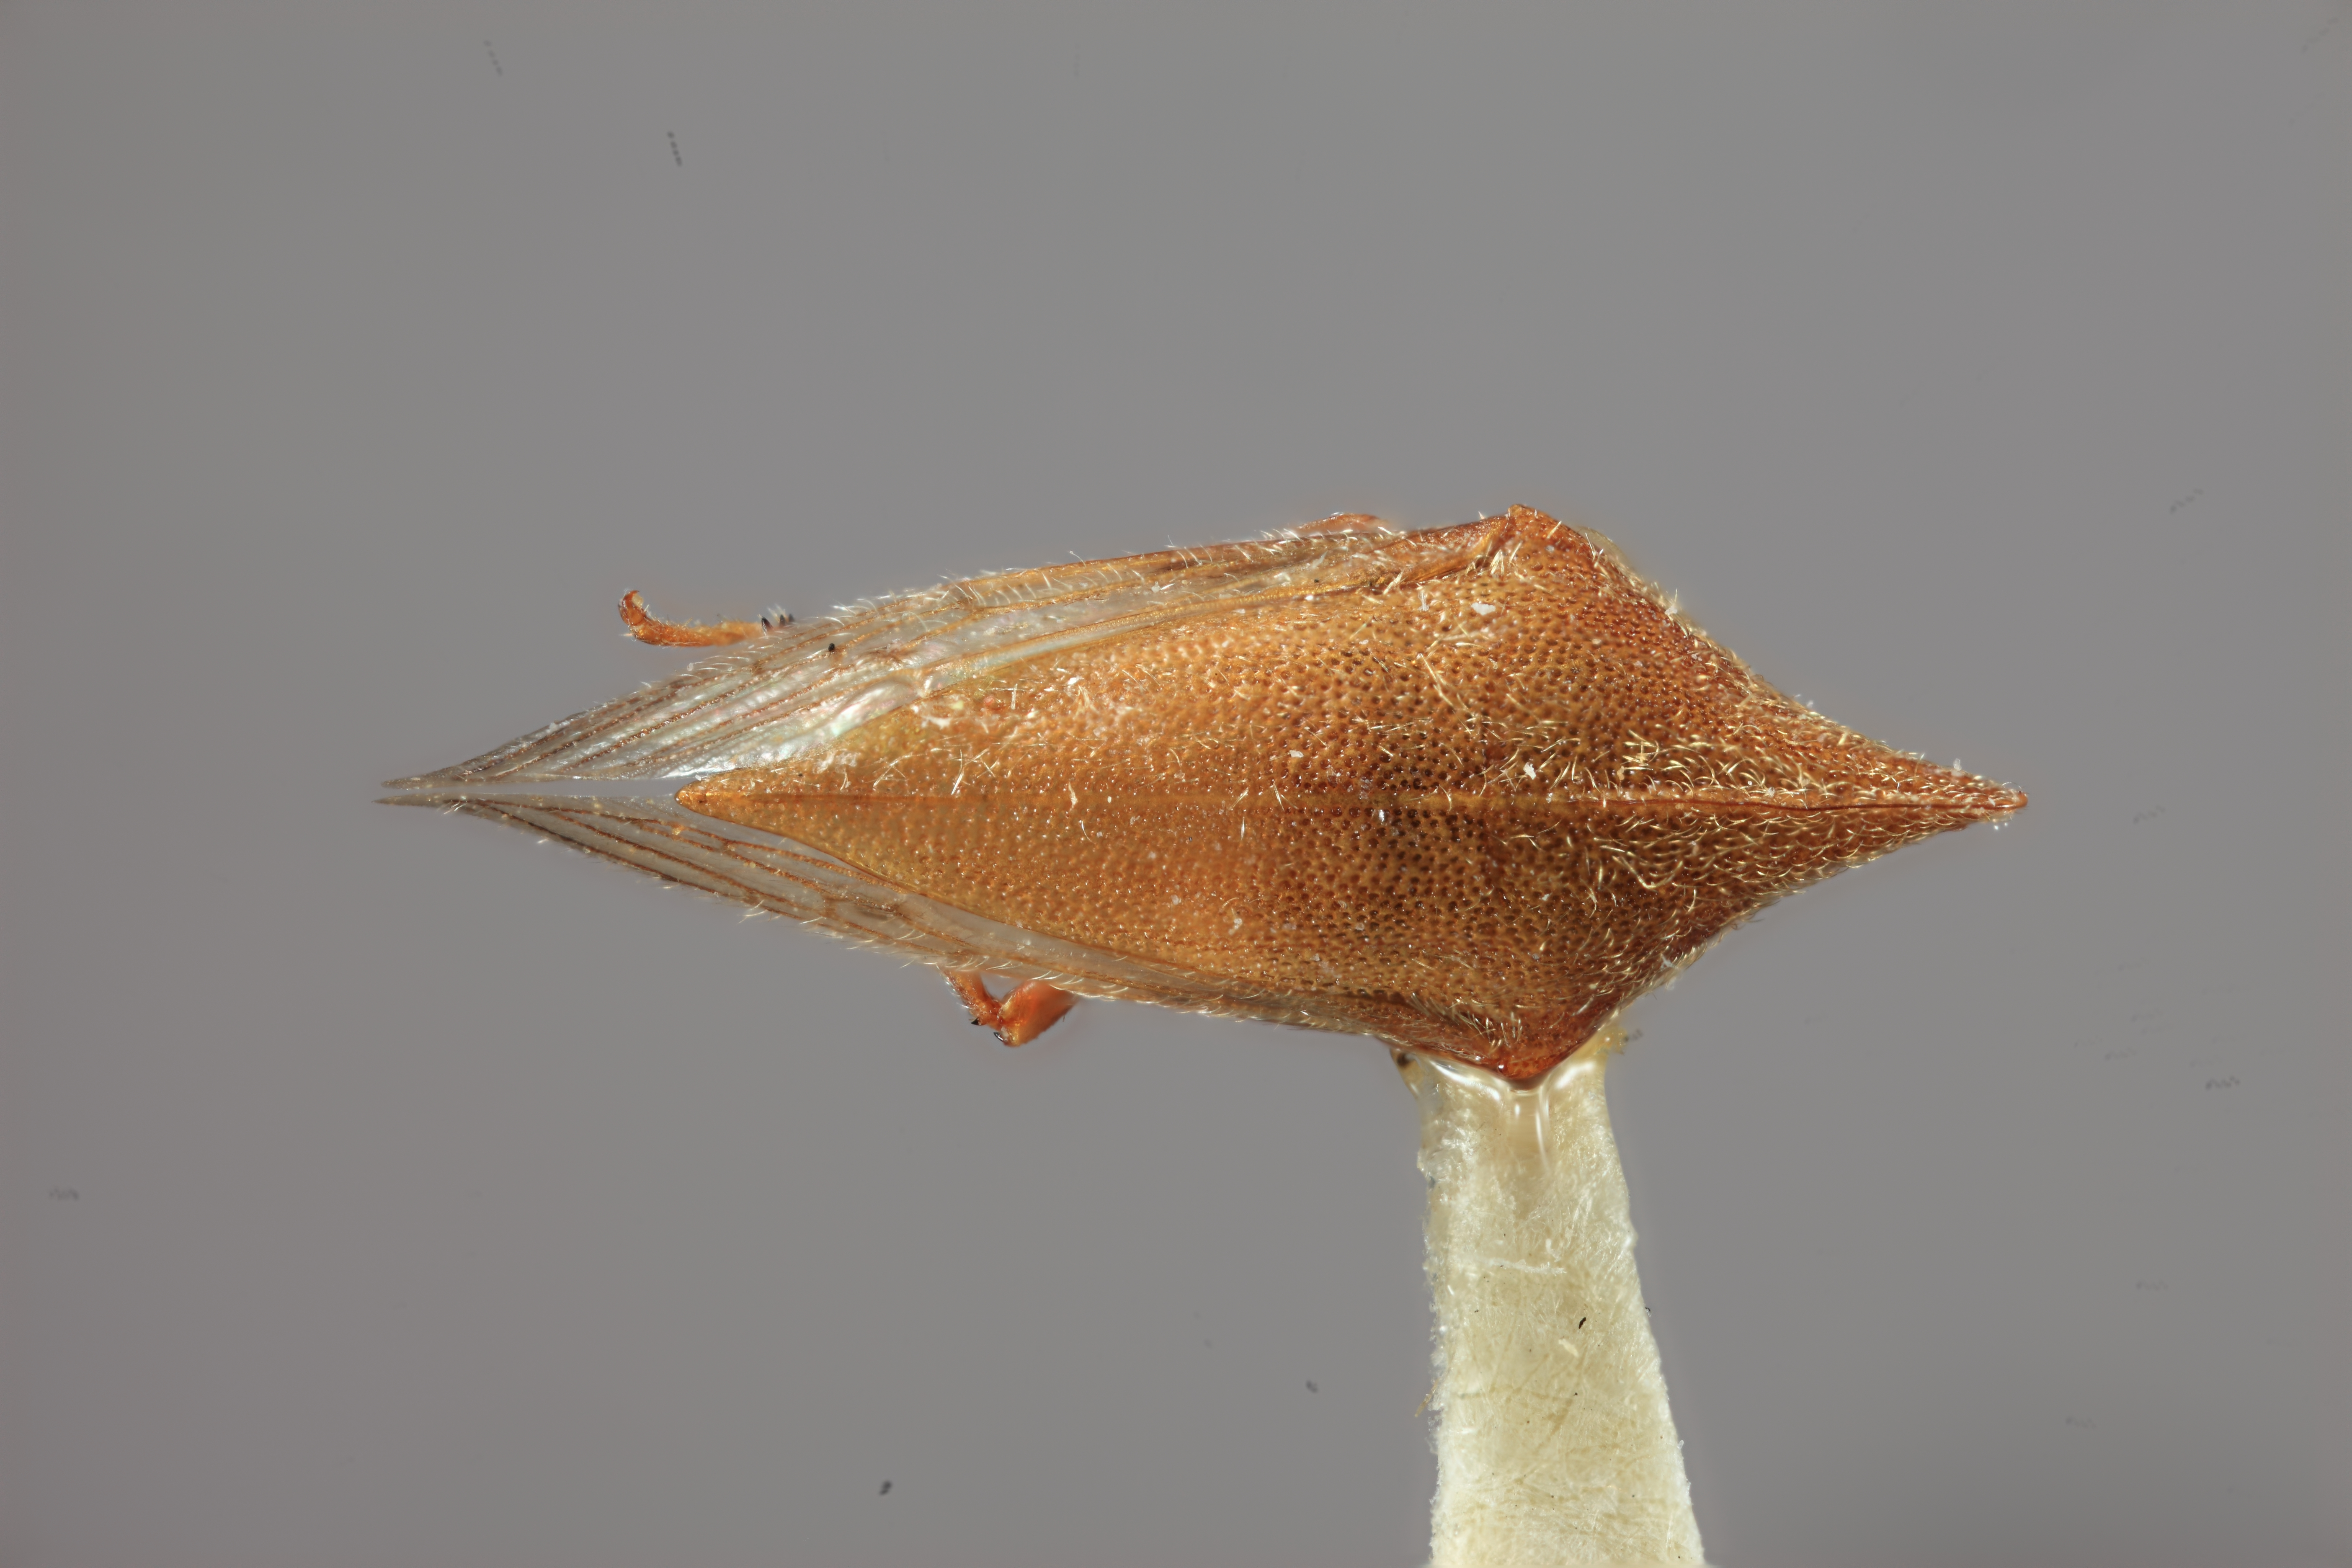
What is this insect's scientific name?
Guayaquila peruviensis
